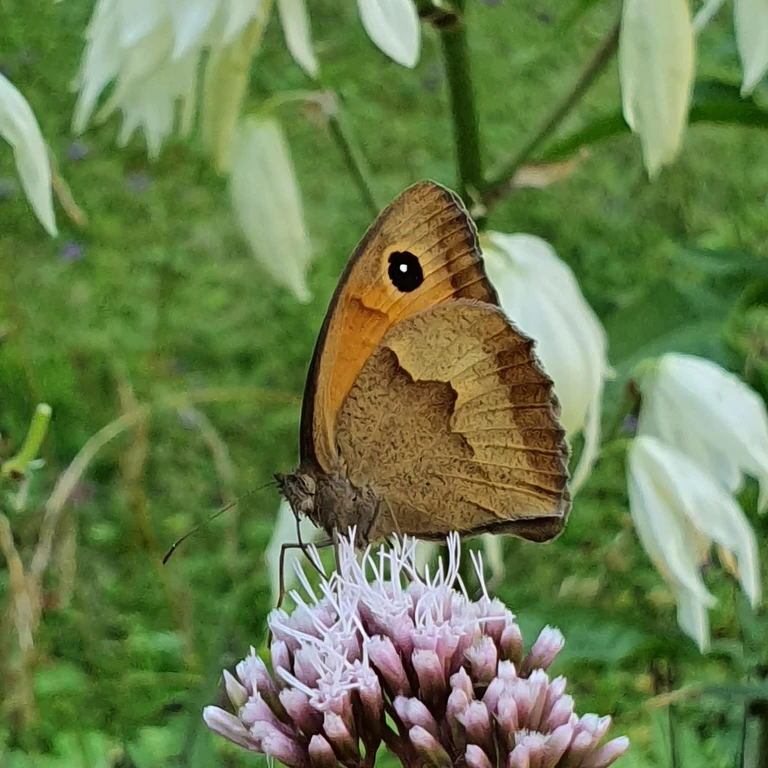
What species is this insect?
Maniola jurtina
